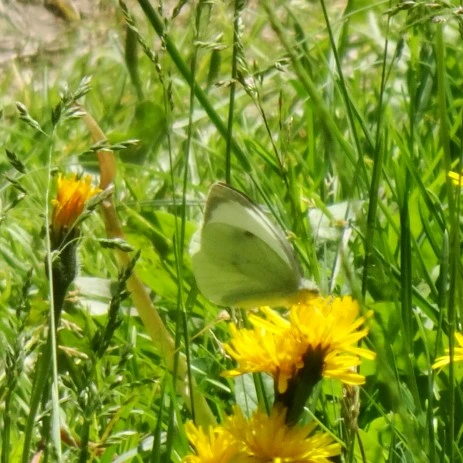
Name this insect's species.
Pieris brassicae
